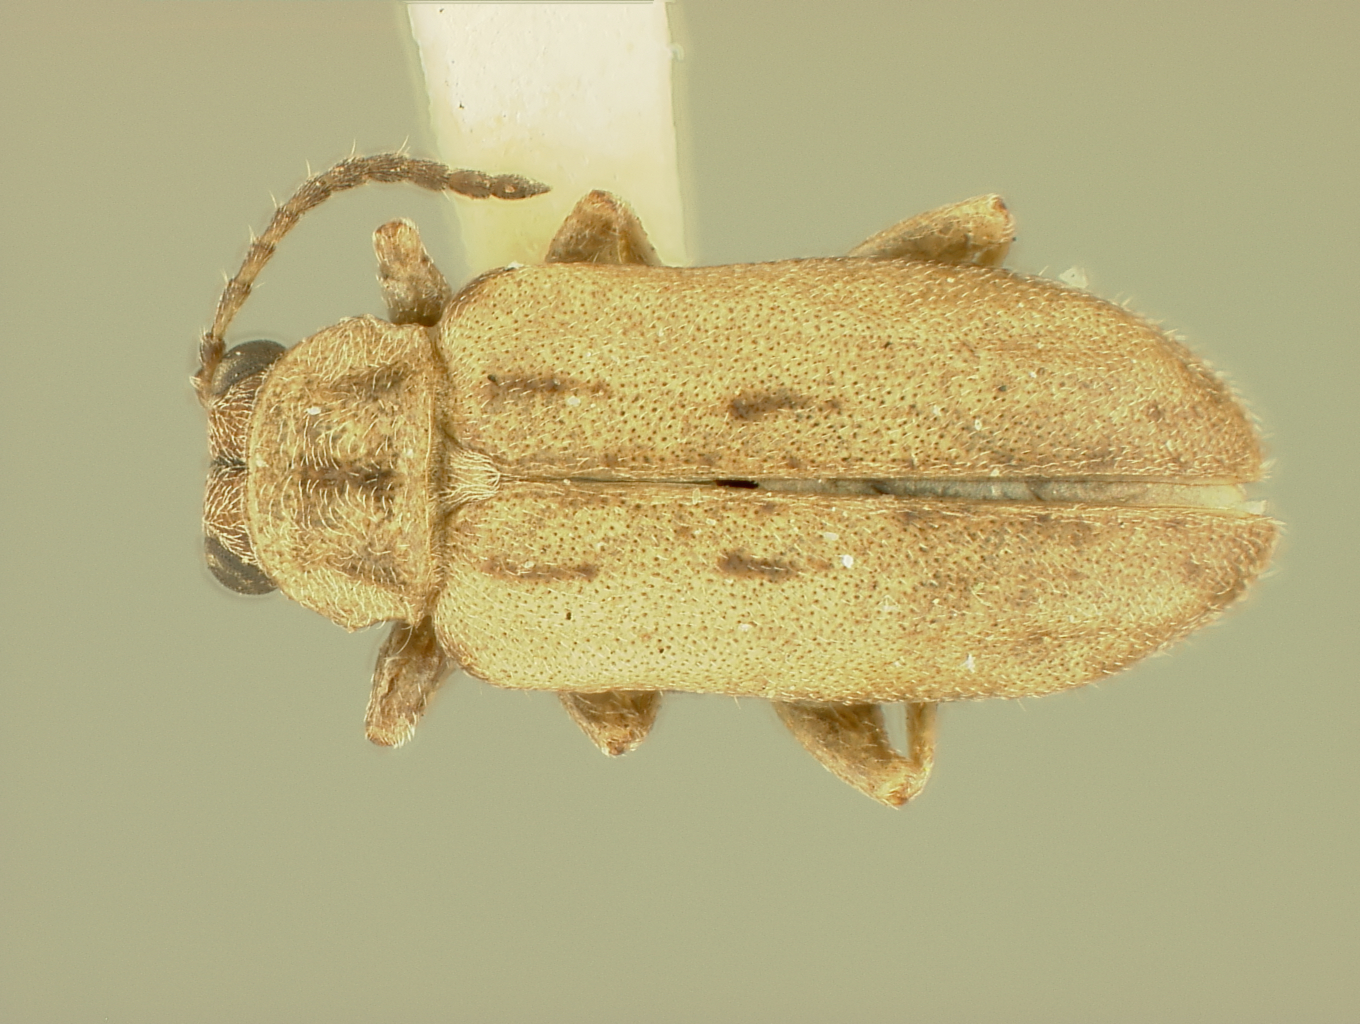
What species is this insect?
Monoxia puberula
